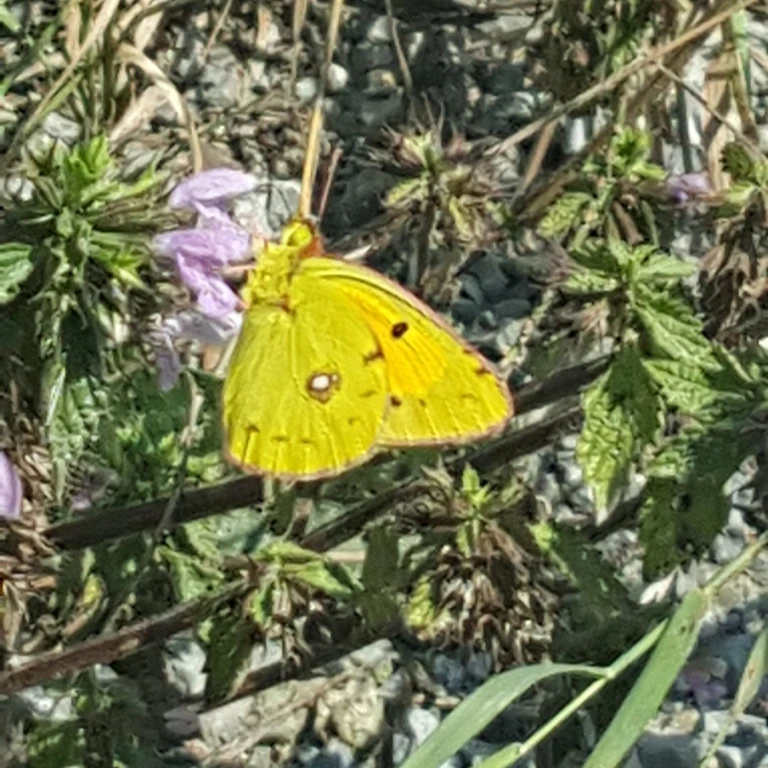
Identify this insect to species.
Colias croceus
